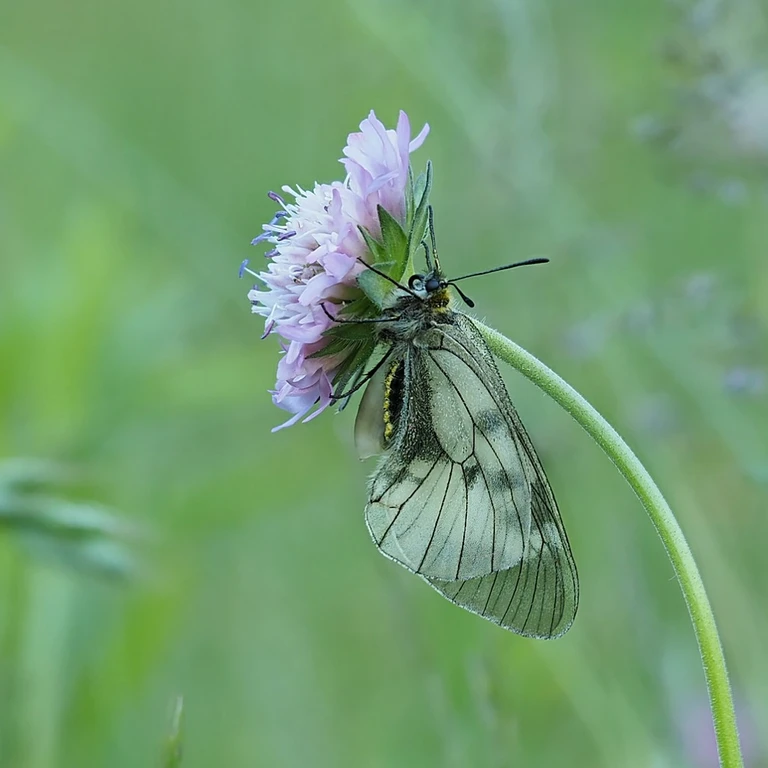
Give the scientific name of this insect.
Parnassius mnemosyne
